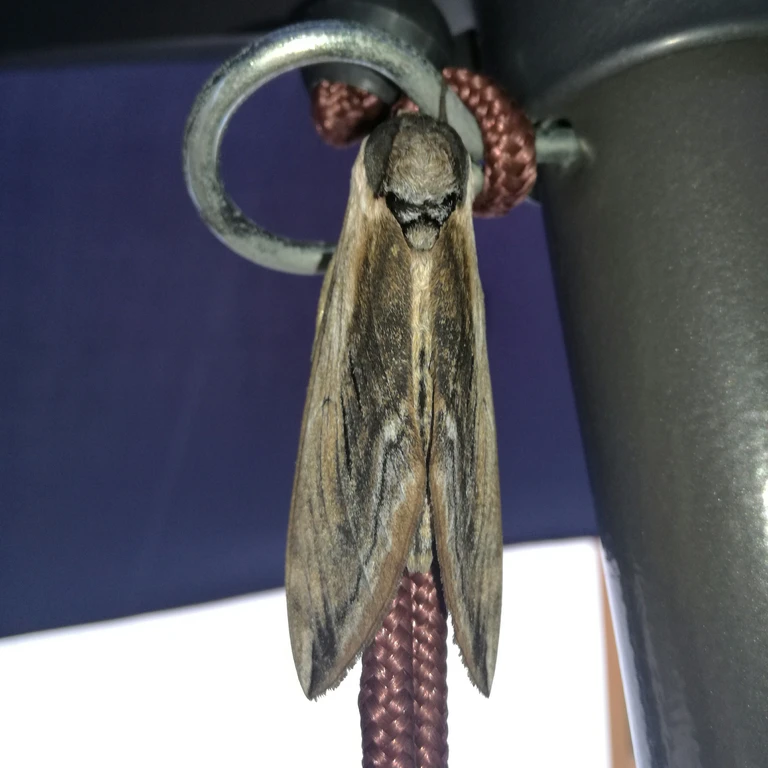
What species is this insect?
Sphinx ligustri
